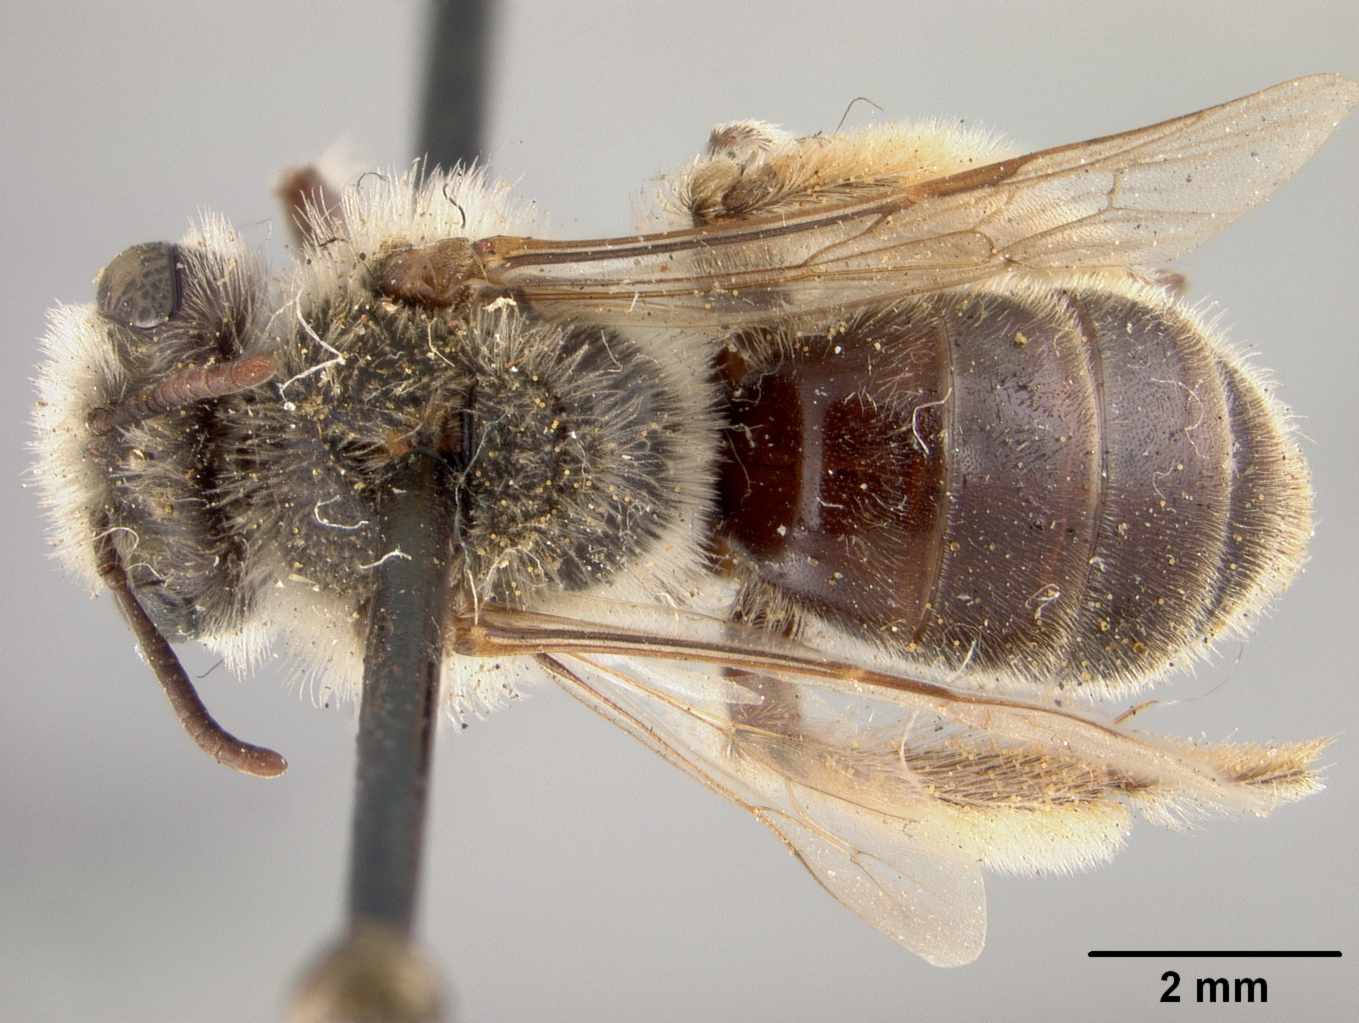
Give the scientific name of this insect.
Andrena crawfordi
